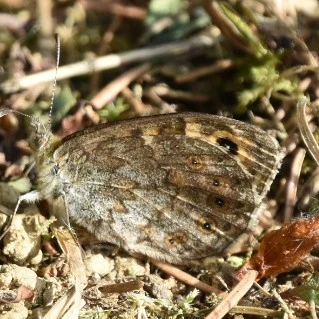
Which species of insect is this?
Lasiommata megera (also Pararge megera)
